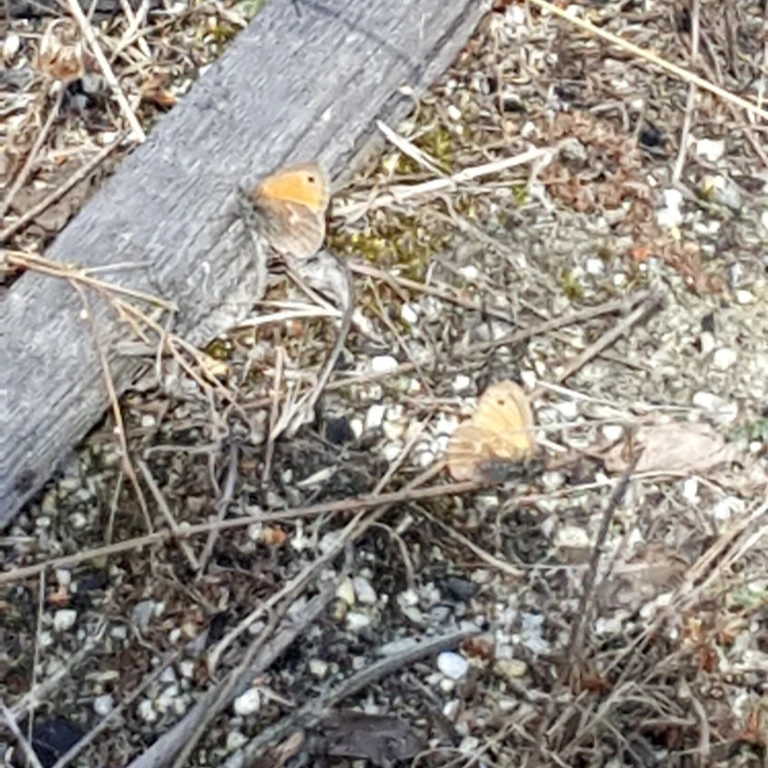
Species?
Coenonympha pamphilus
